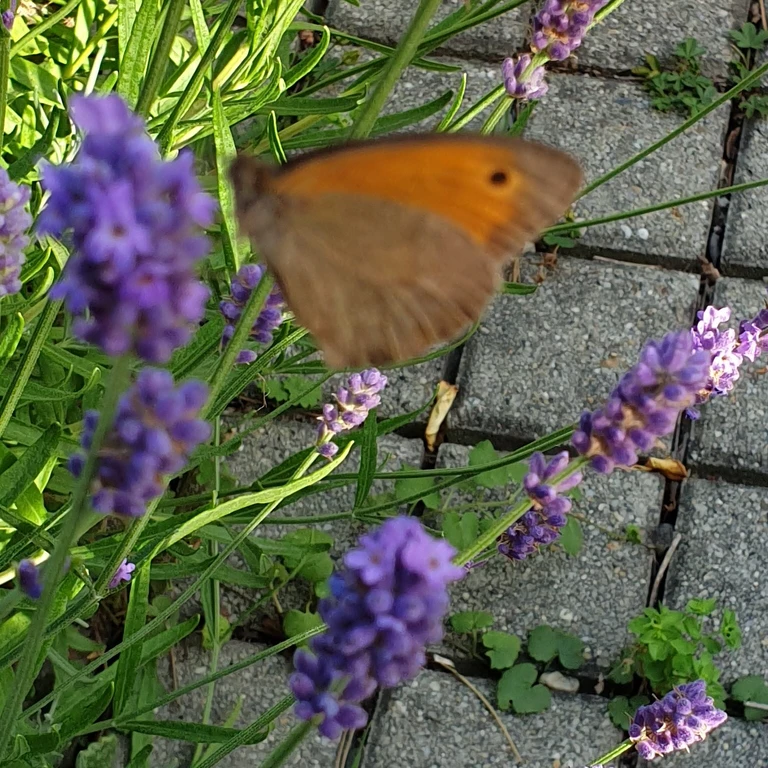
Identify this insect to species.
Maniola jurtina
